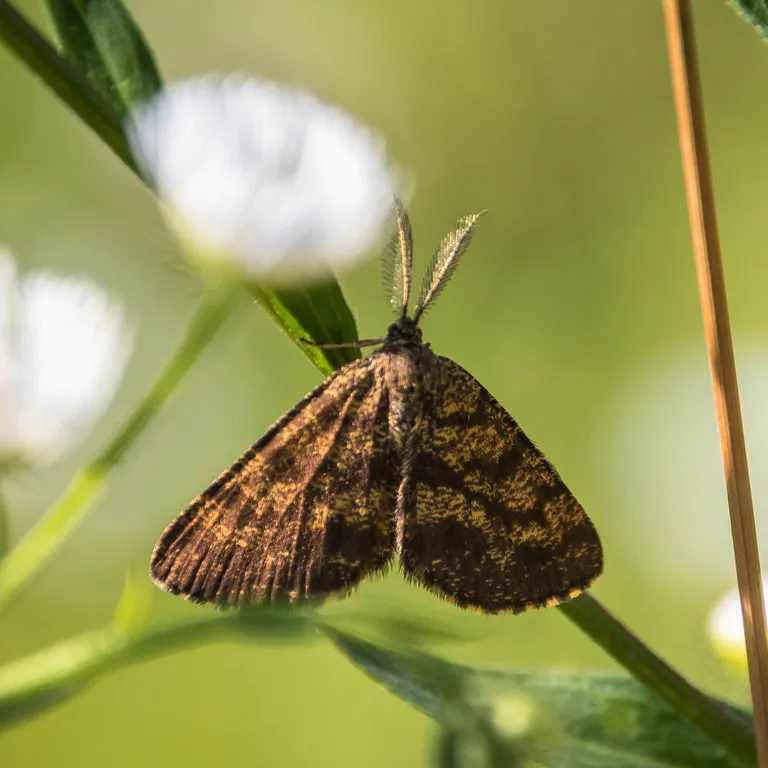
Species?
Ematurga atomaria
